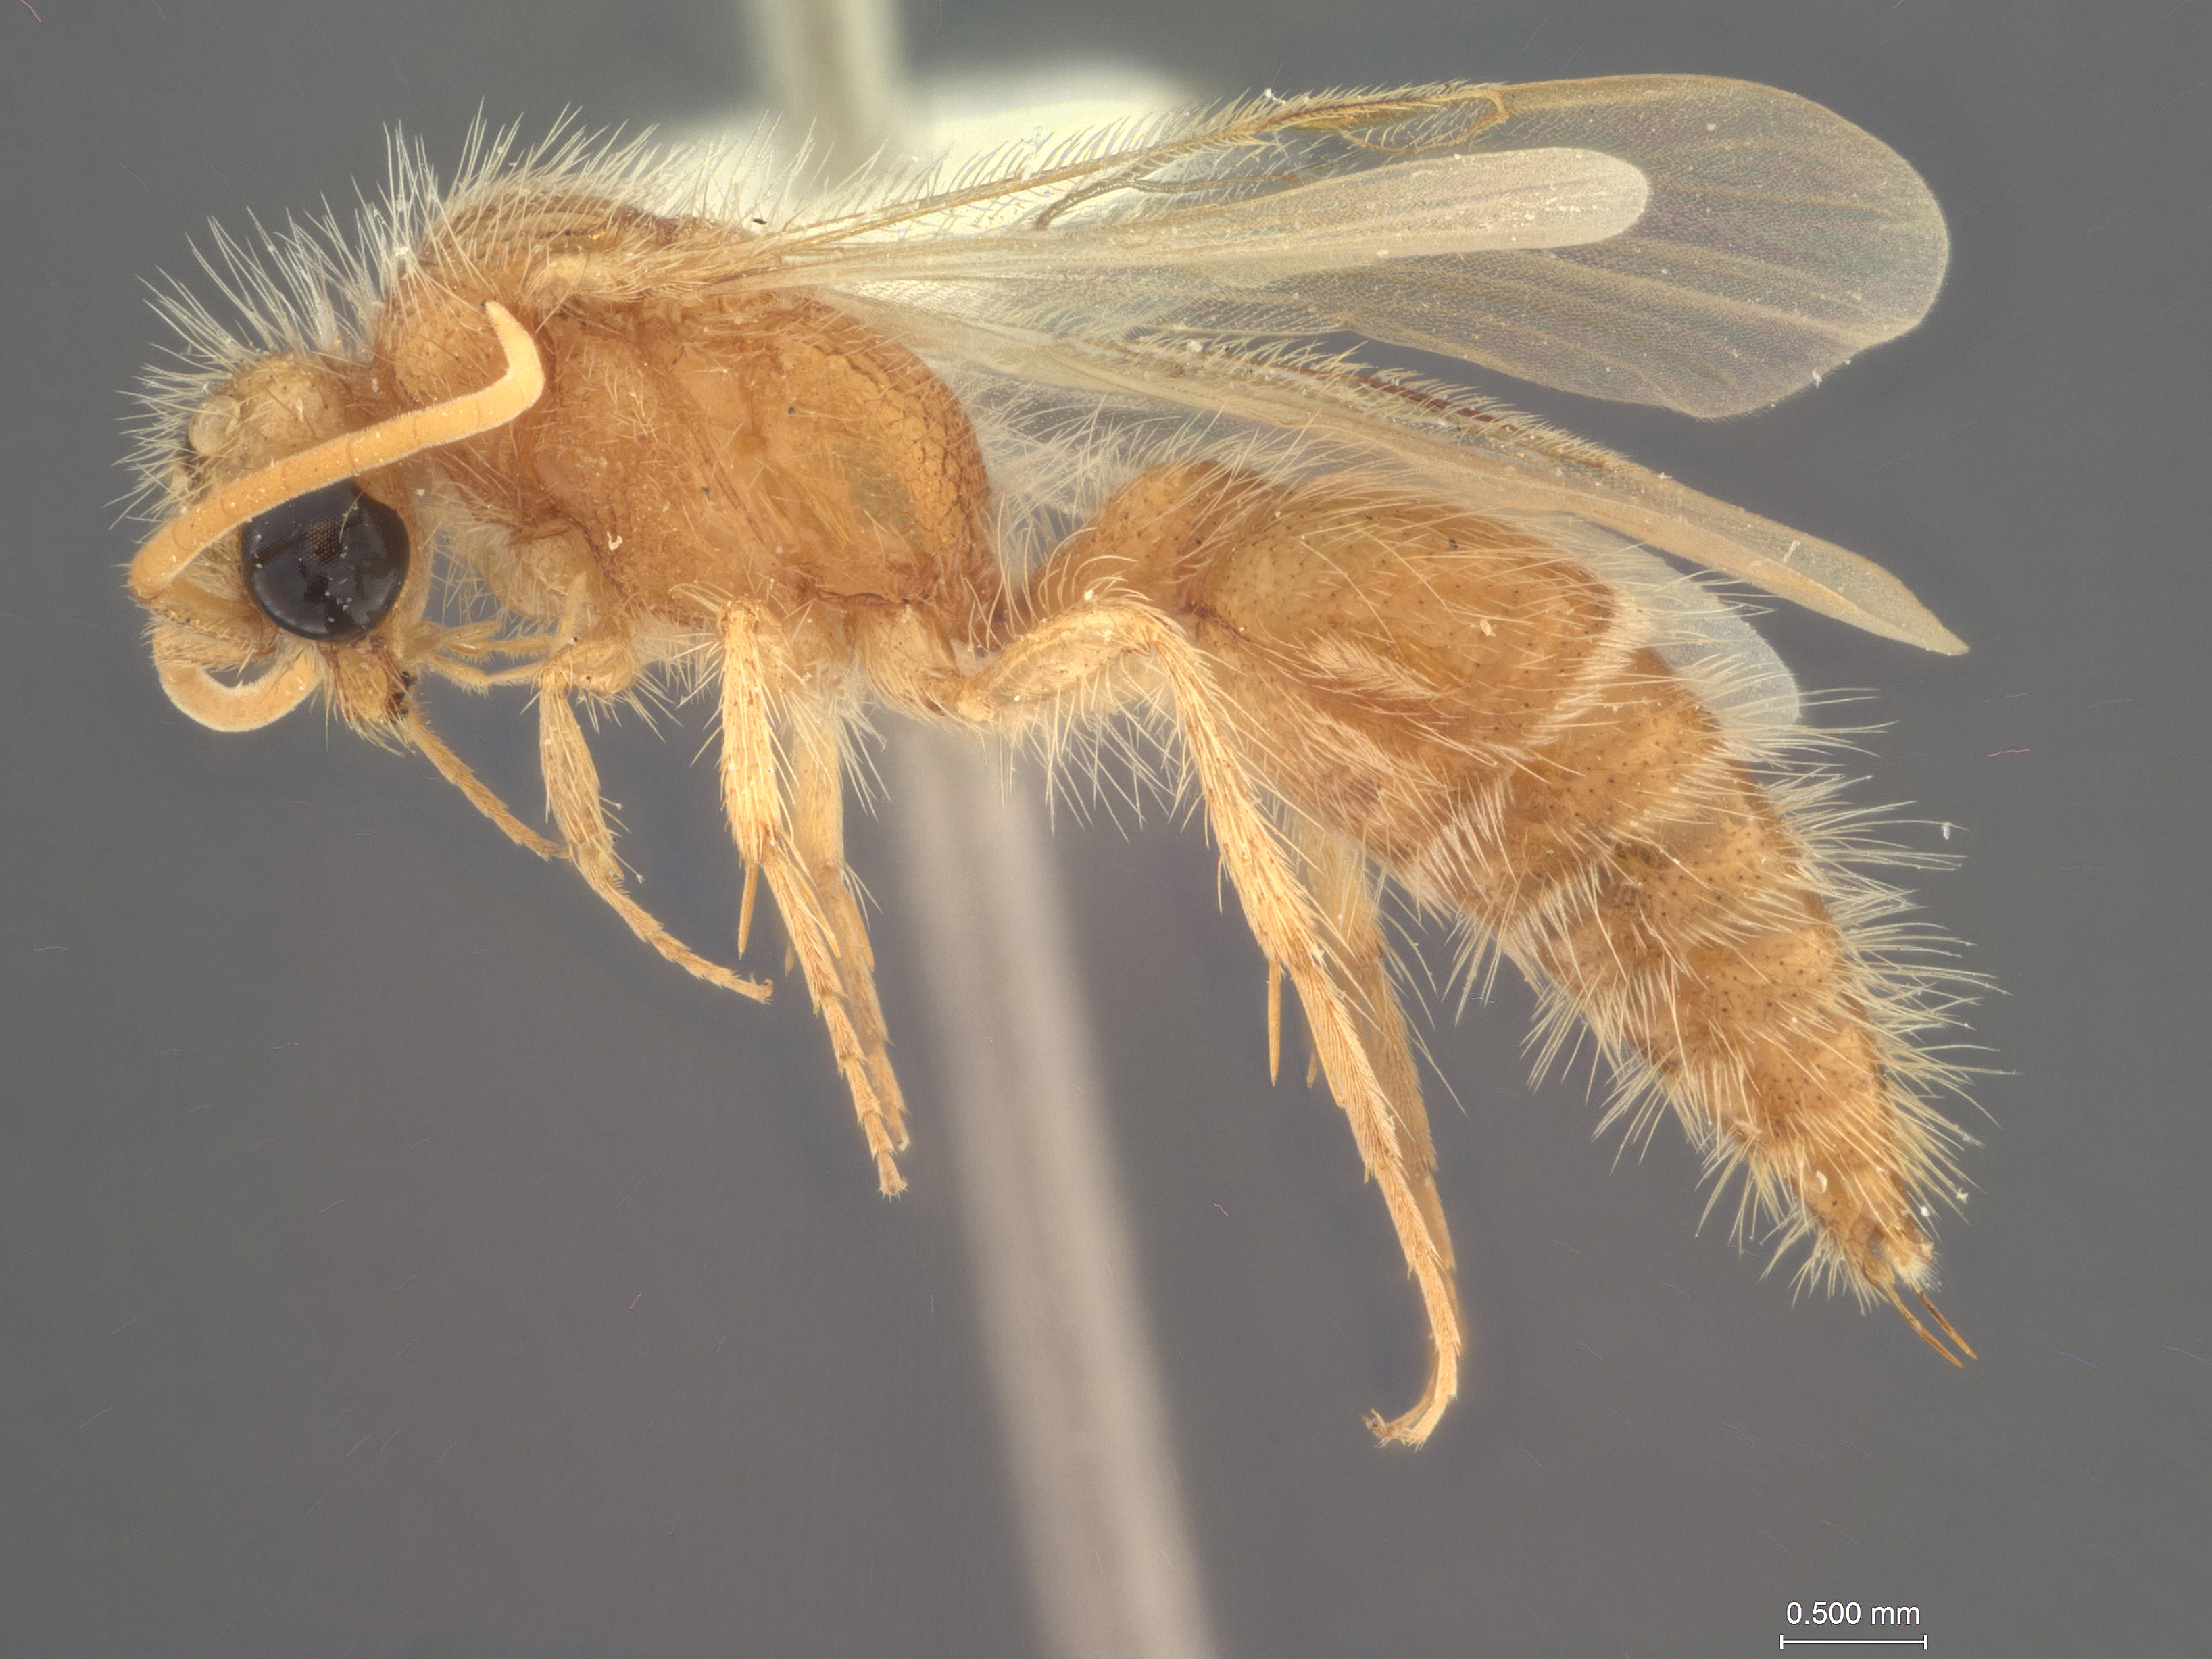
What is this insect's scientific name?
Sphaeropthalma becki
